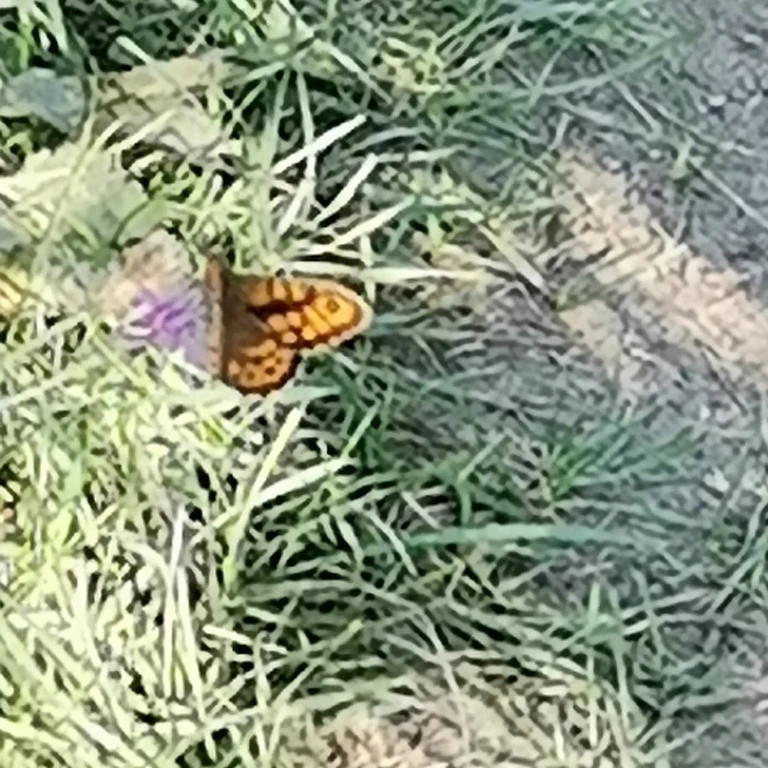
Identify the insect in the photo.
Lasiommata megera (also Pararge megera)
